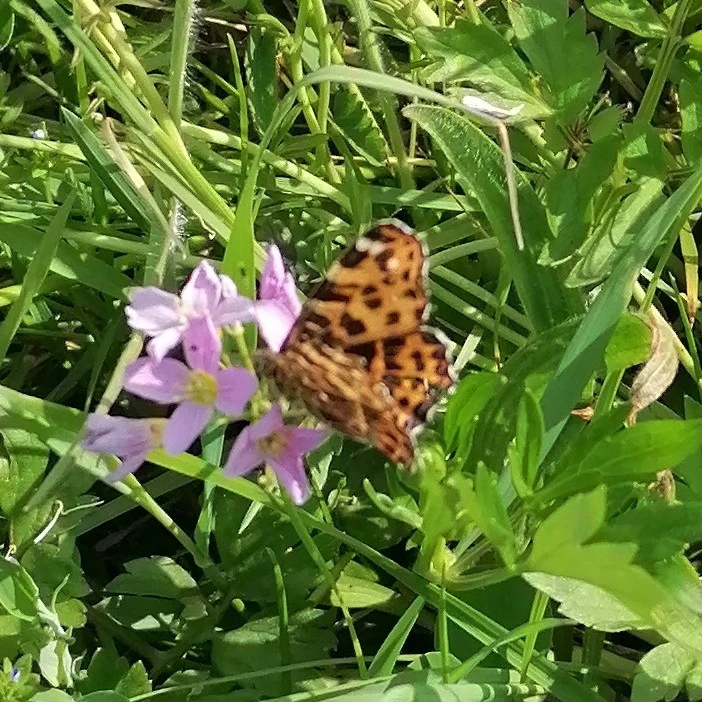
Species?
Araschnia levana
